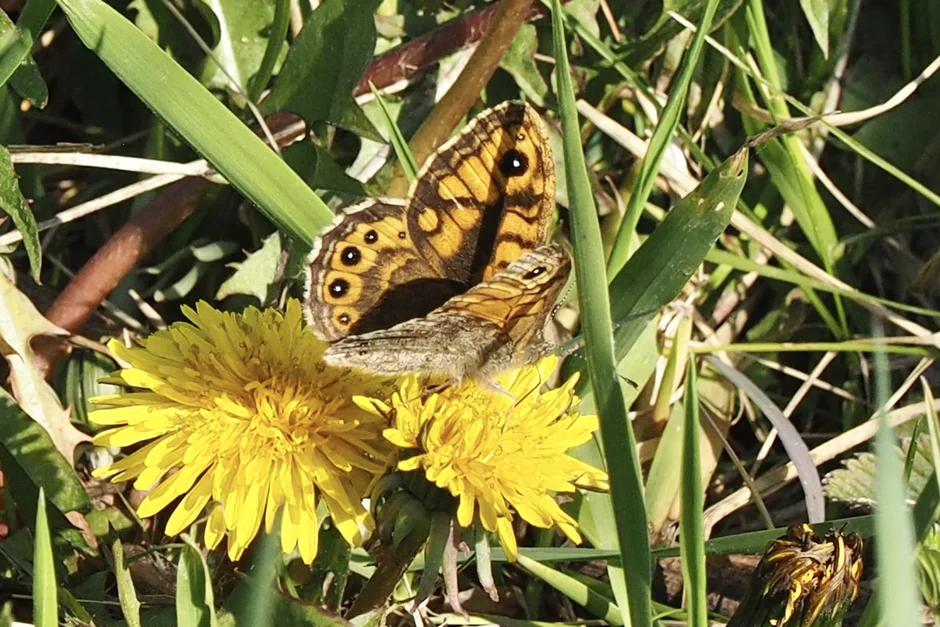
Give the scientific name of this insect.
Lasiommata megera (also Pararge megera)
